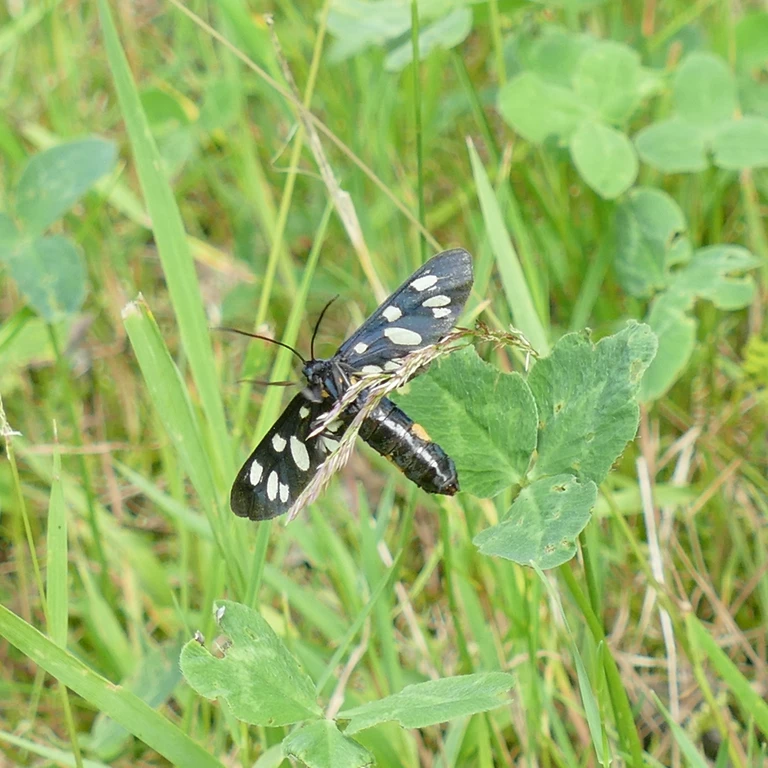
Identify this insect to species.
Amata phegea
